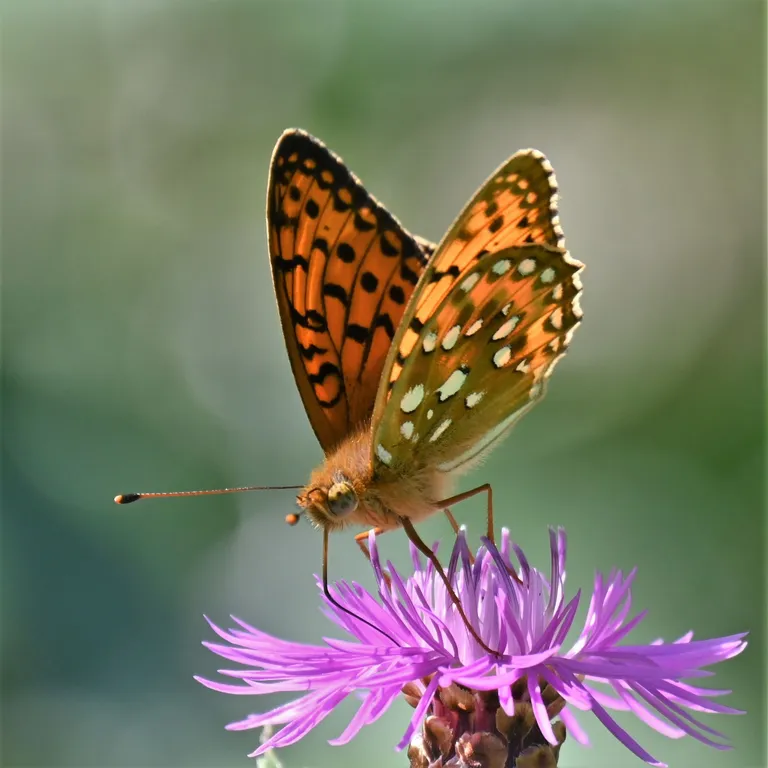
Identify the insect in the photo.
Speyeria aglaja
